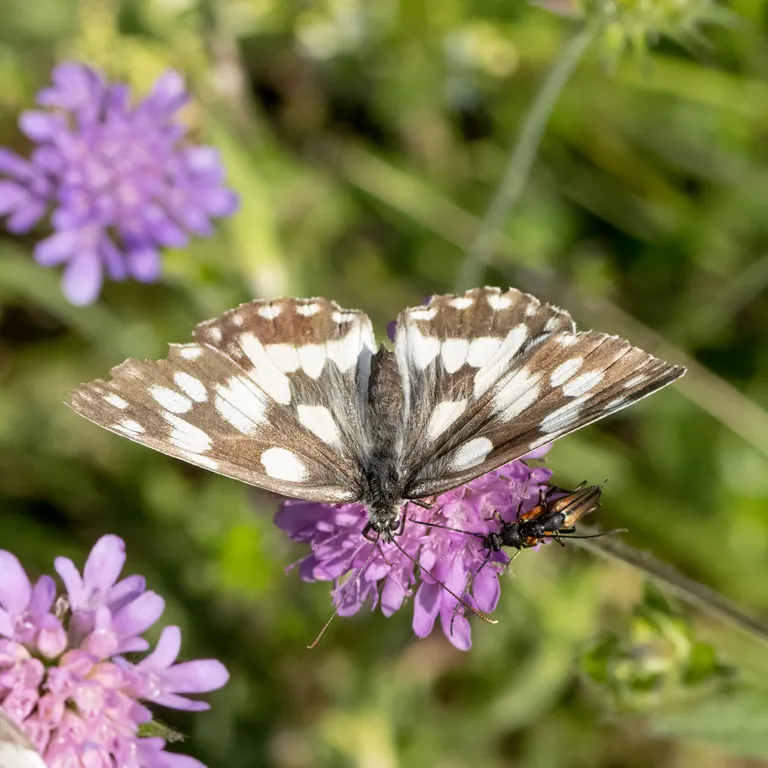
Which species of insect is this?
Melanargia galathea
